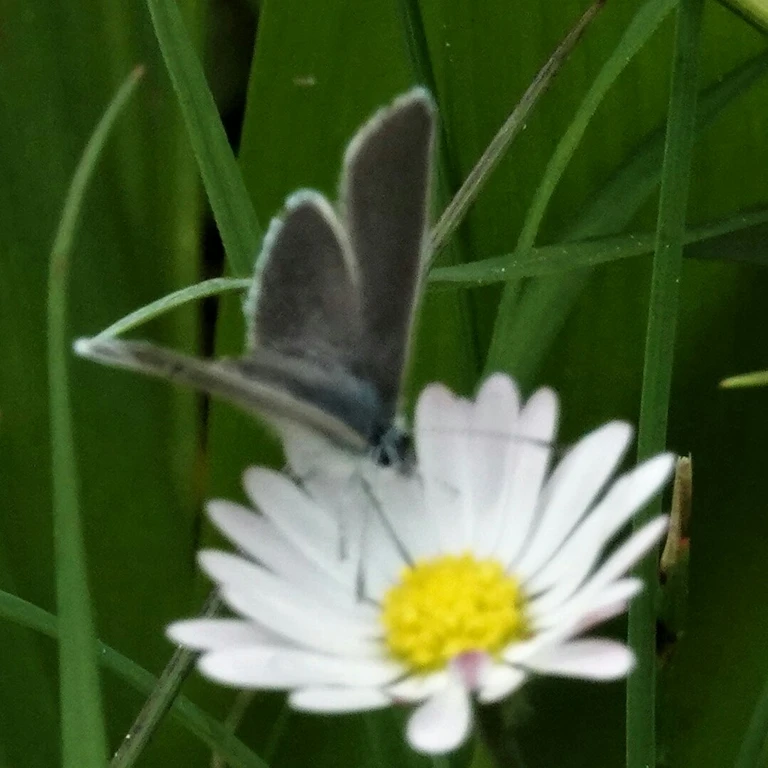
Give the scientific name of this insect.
Cupido minimus
